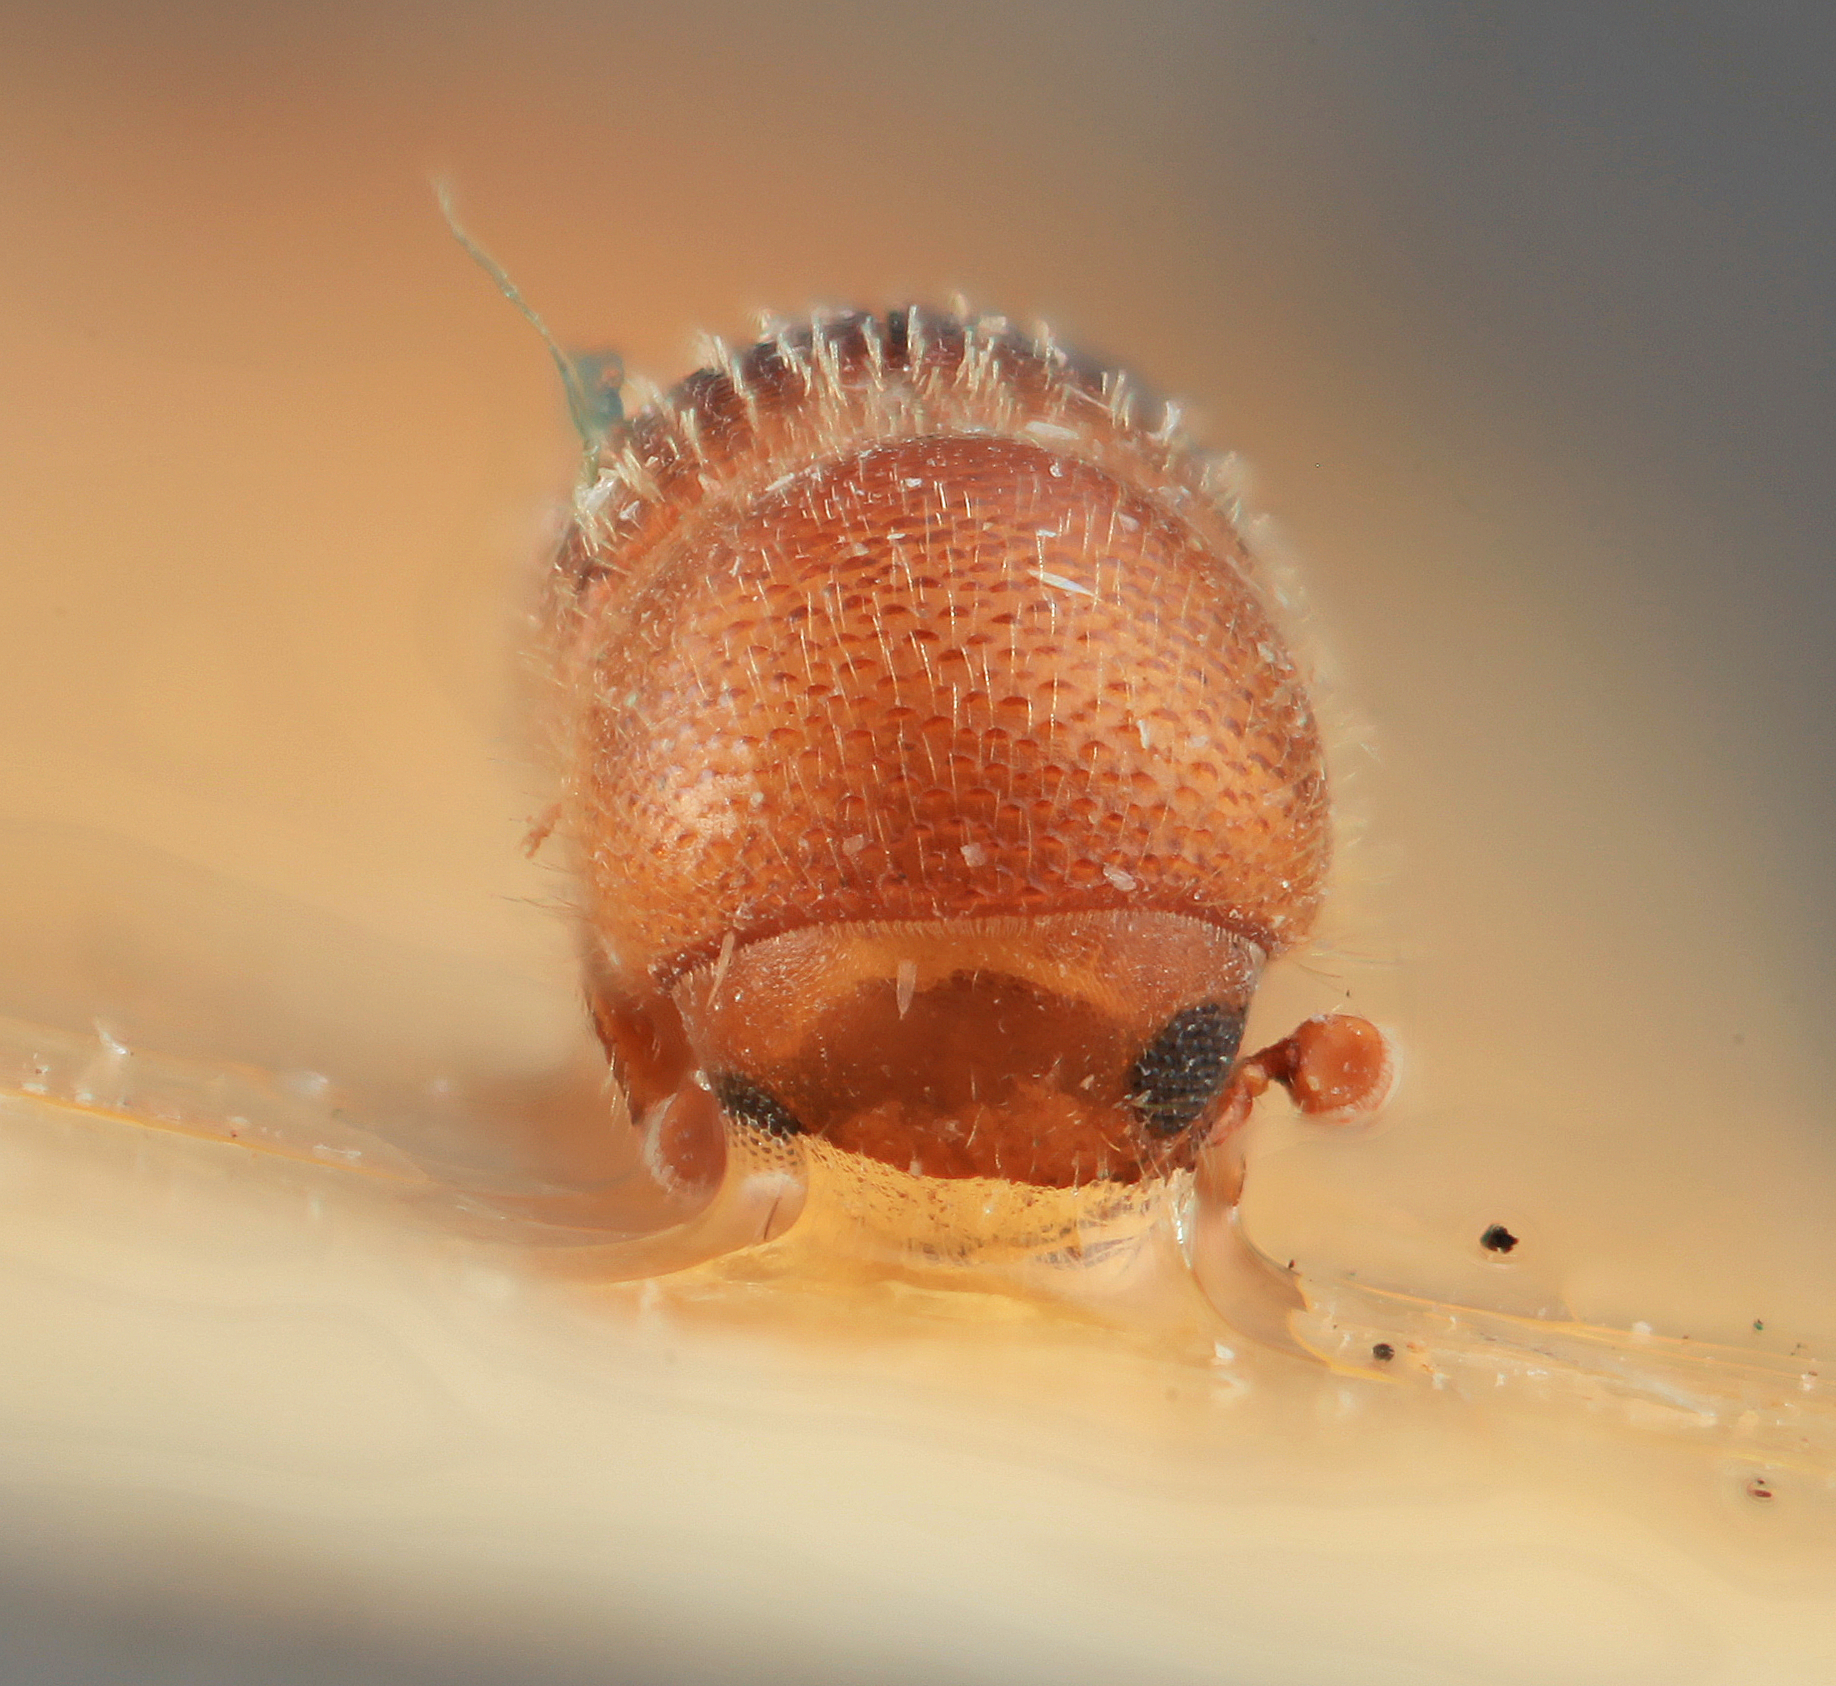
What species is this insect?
Coptoborus schulzi
